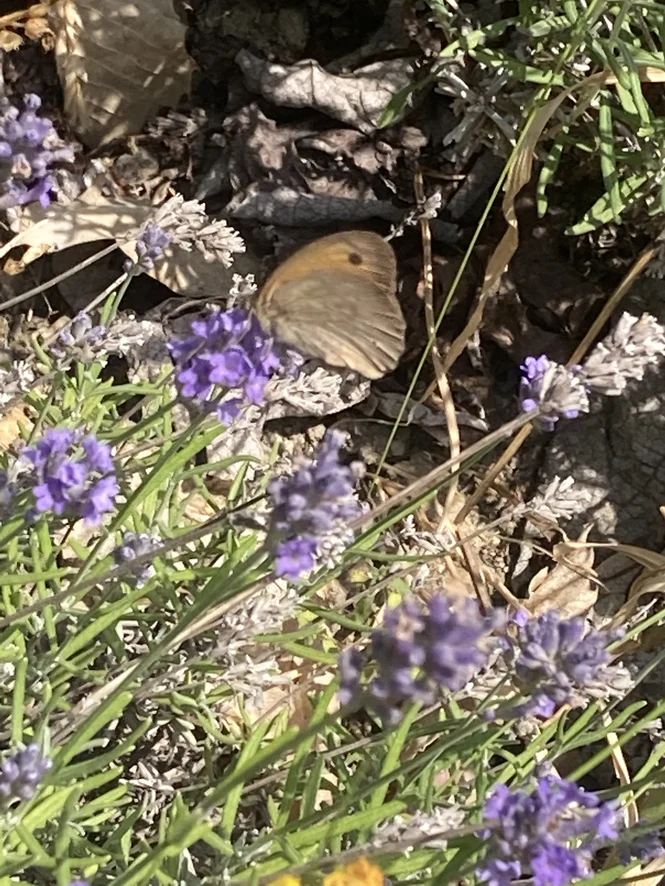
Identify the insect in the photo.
Maniola jurtina
